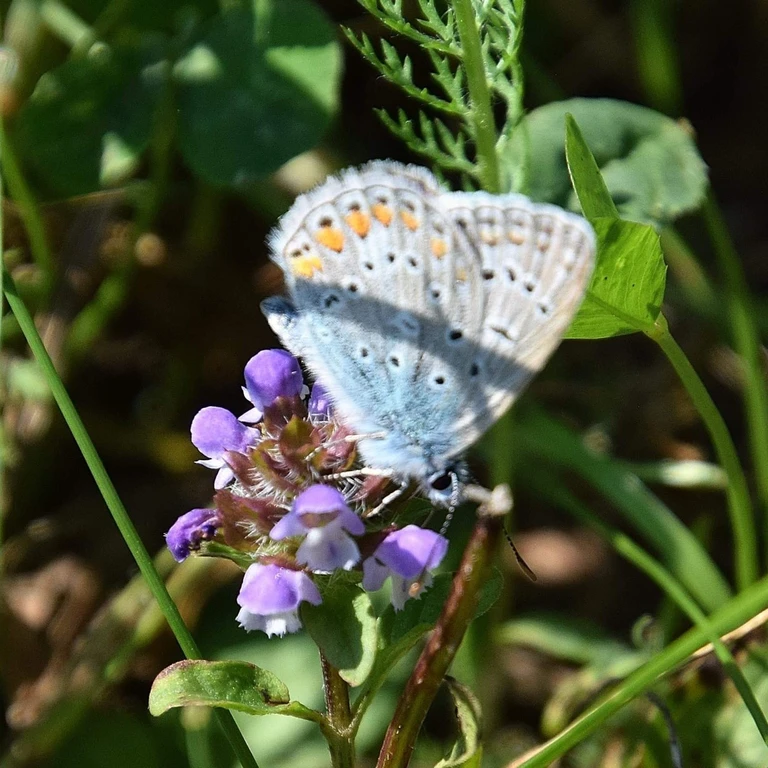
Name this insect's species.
Polyommatus icarus
